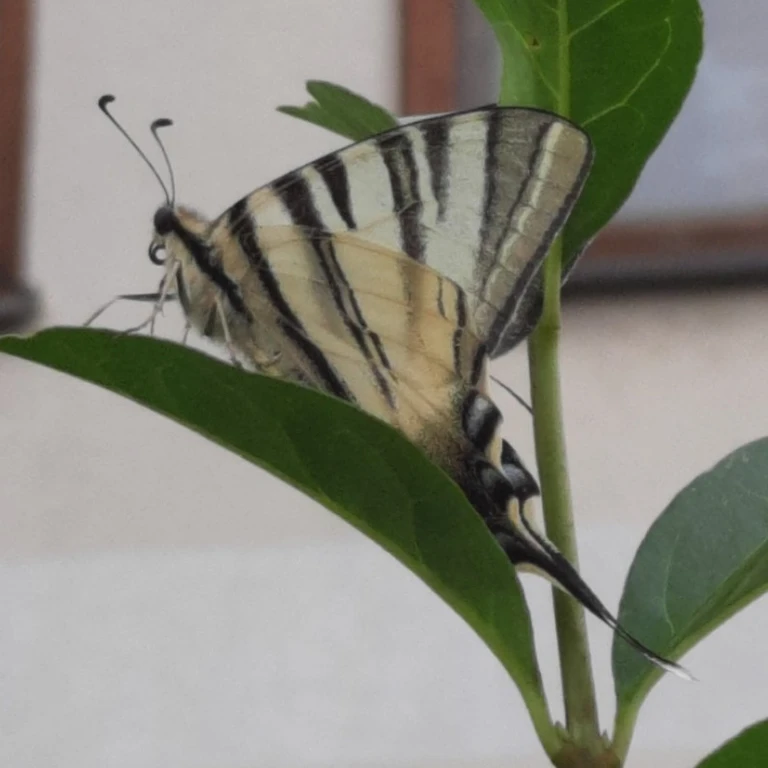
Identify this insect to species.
Iphiclides podalirius
